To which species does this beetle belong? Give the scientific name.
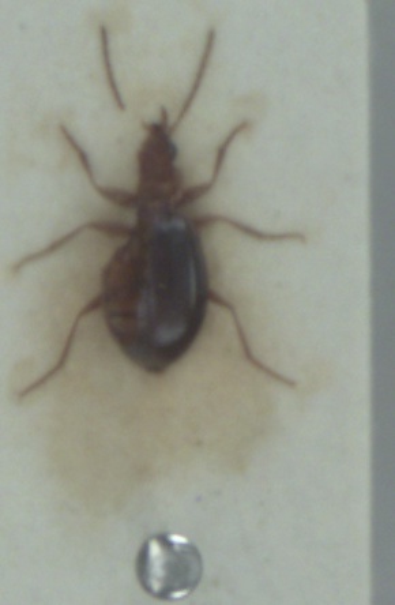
Ocys harpaloides
